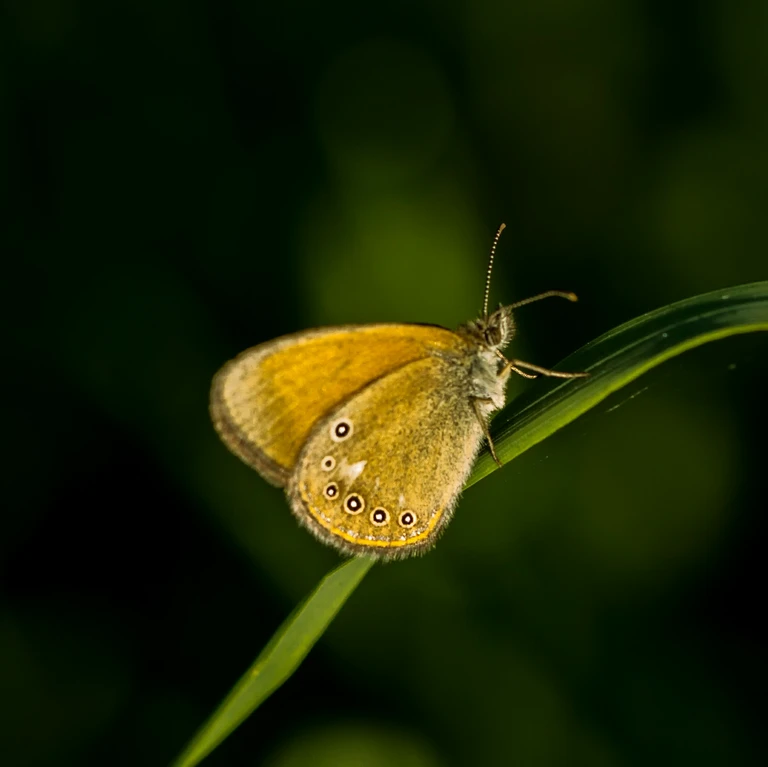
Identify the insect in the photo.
Coenonympha glycerion (also Coenonympha iphis)
